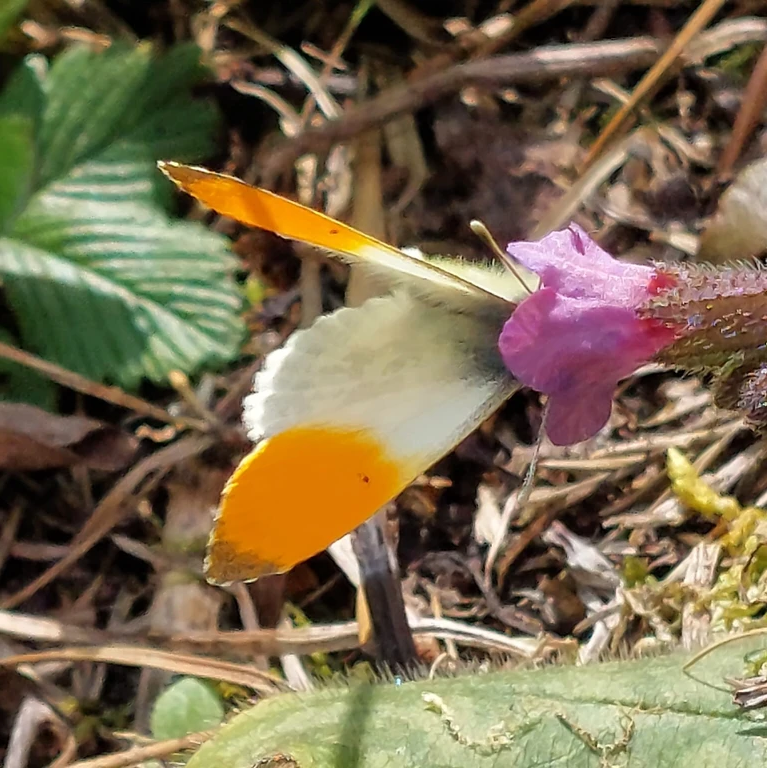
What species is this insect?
Anthocharis cardamines
